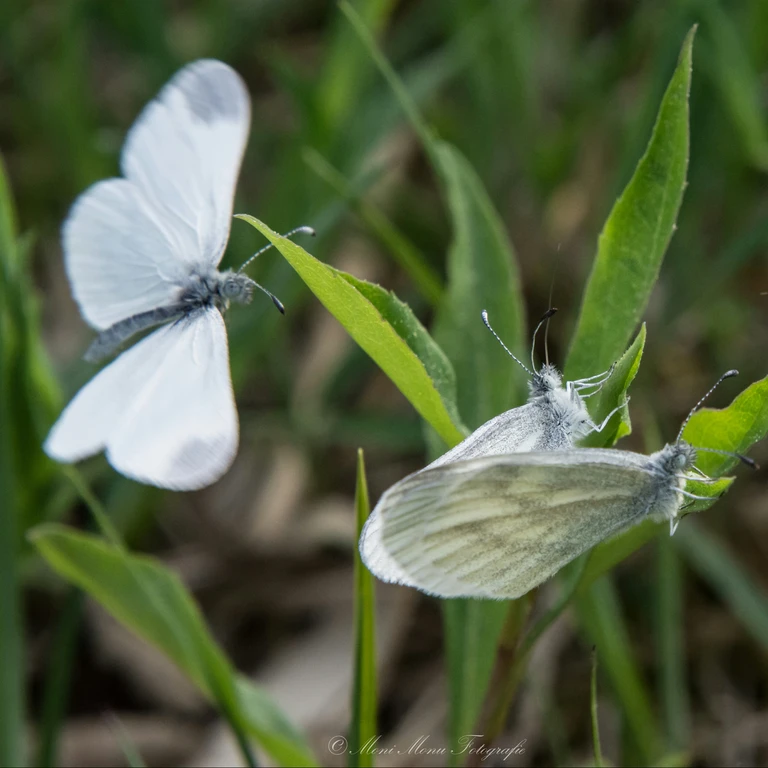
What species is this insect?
Leptidea sinapis/juvernica
